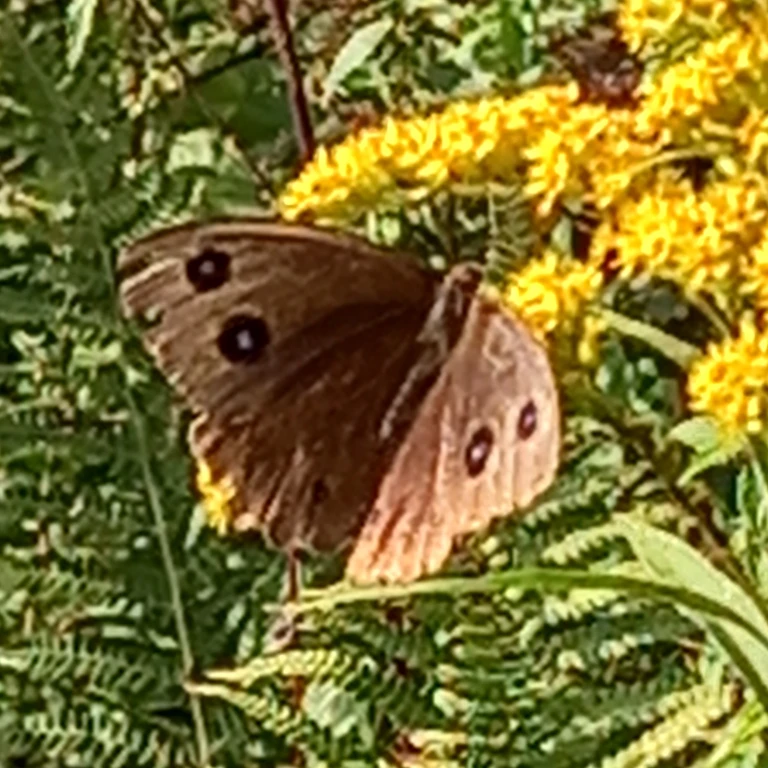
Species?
Minois dryas
